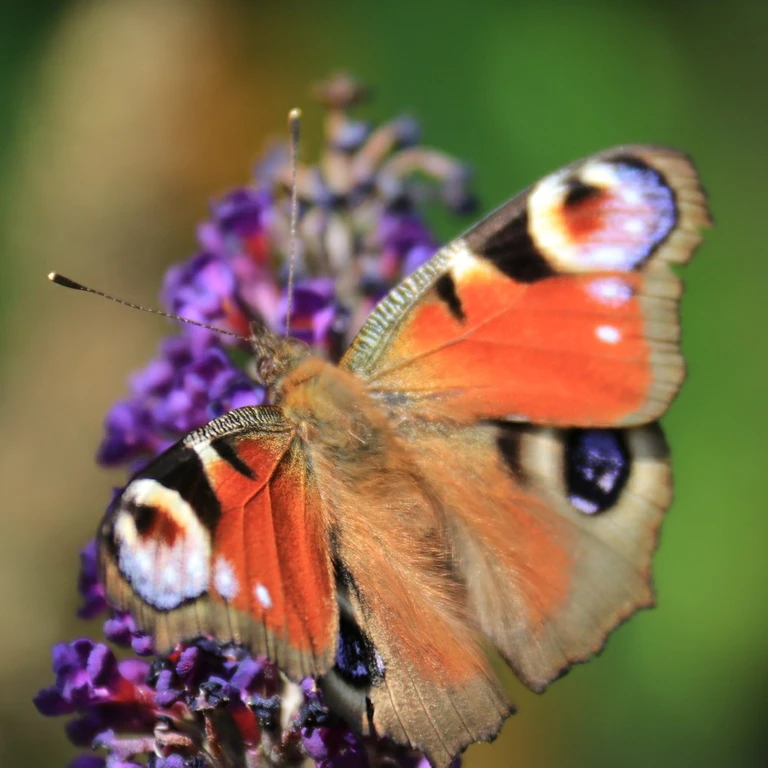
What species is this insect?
Aglais io
